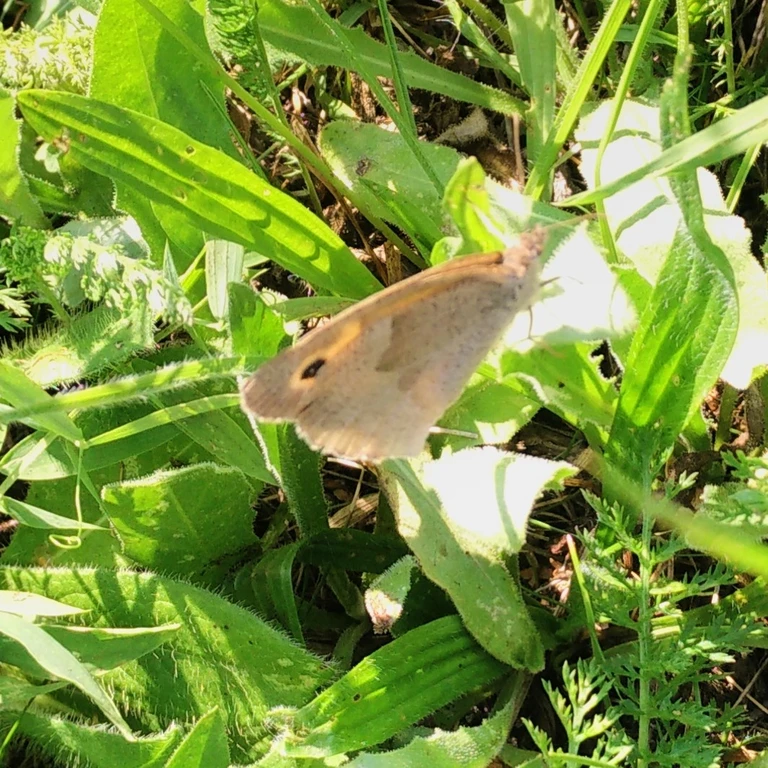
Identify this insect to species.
Maniola jurtina
